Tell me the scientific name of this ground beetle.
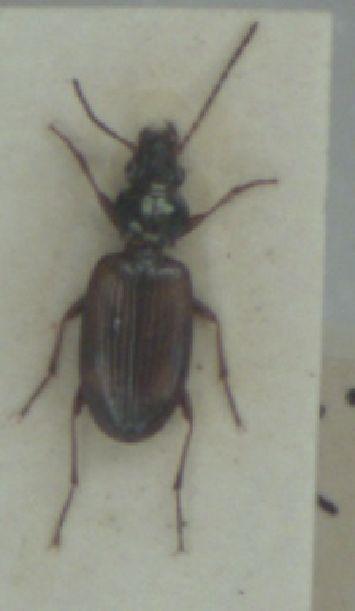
Bembidion saxatile
